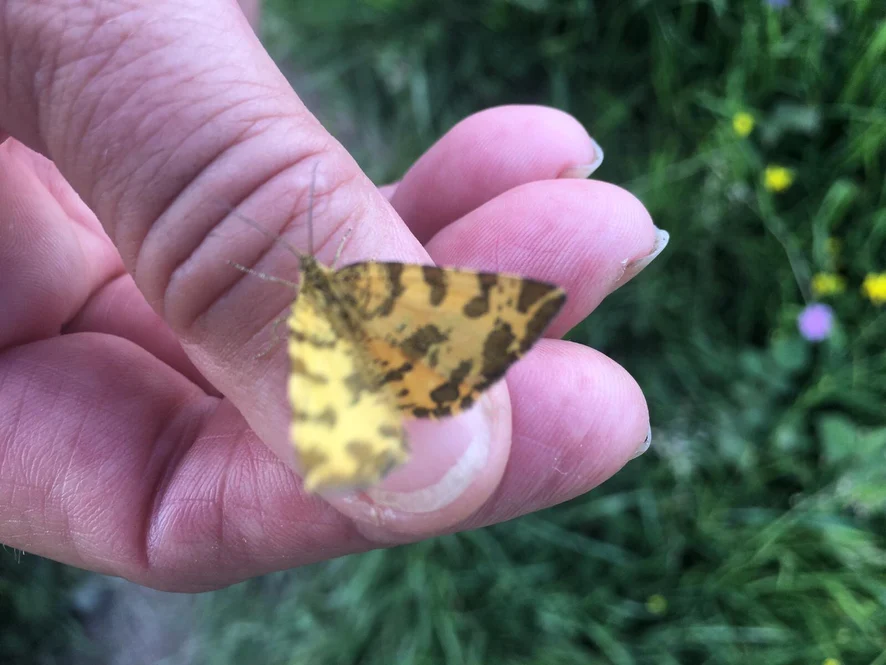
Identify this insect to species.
Pseudopanthera macularia
